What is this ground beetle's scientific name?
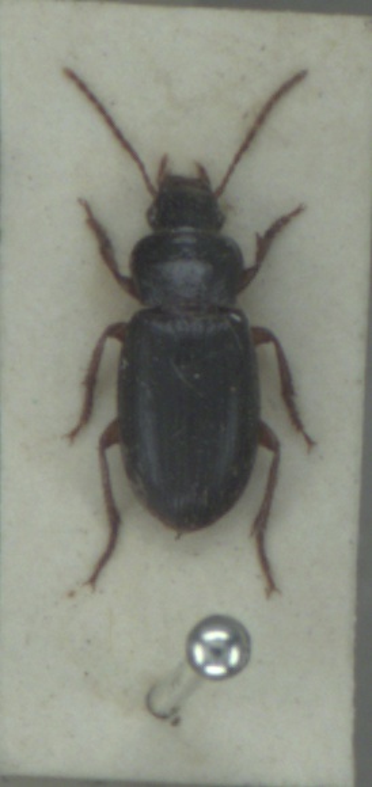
Ophonus rufibarbis
